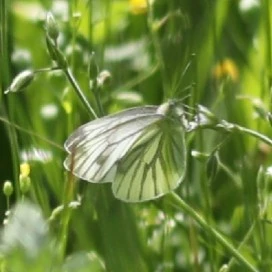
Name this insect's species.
Pieris napi
